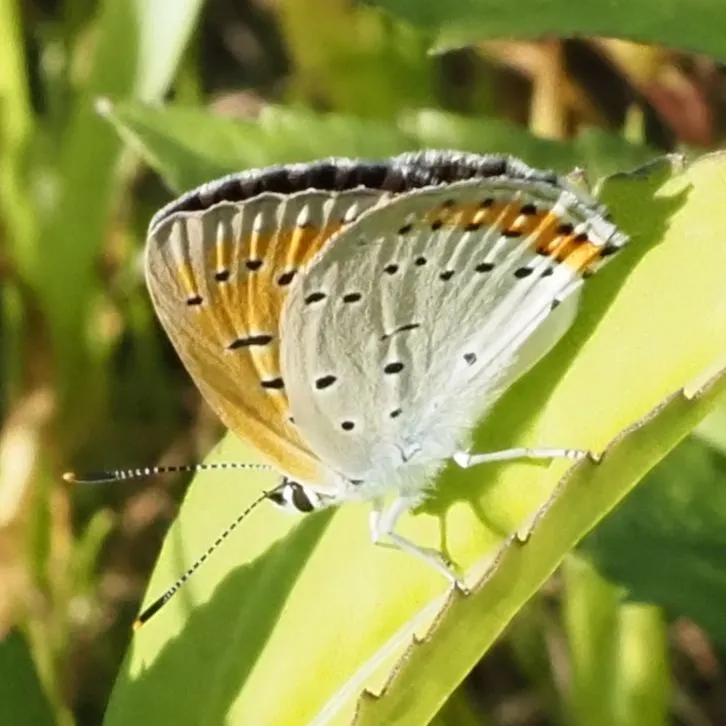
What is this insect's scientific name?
Lycaena dispar
